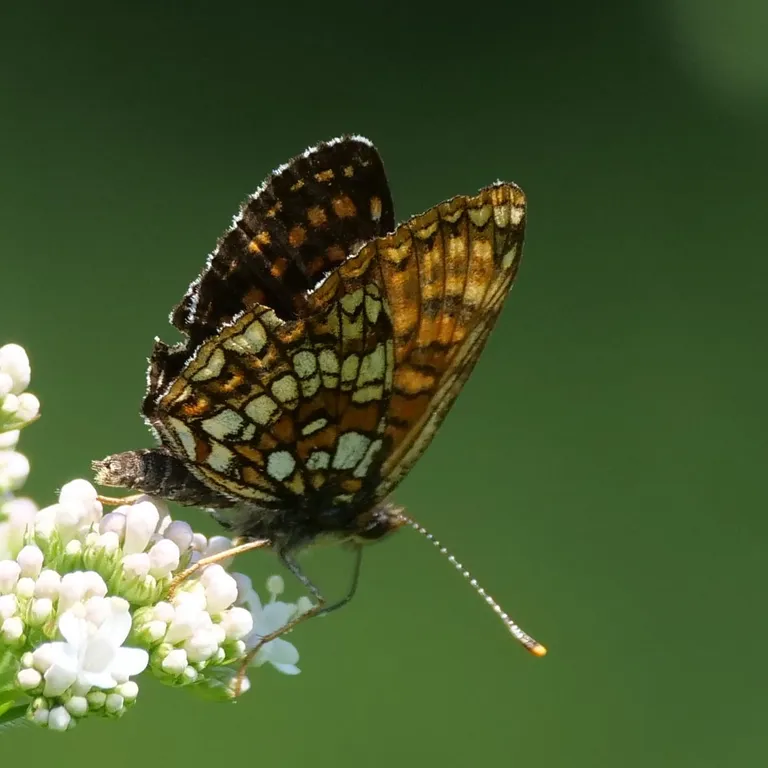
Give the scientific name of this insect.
Melitaea diamina
